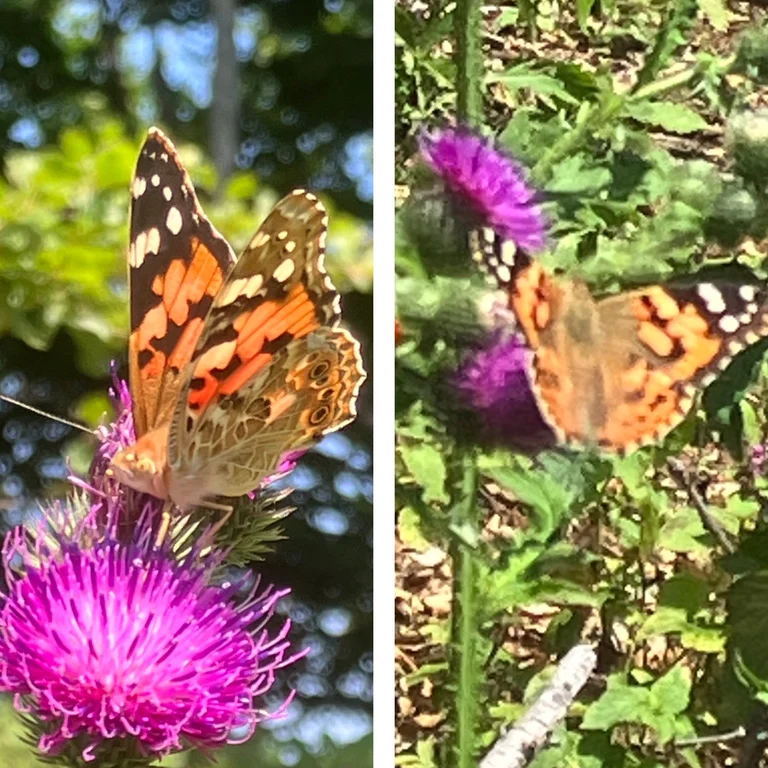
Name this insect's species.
Vanessa cardui
